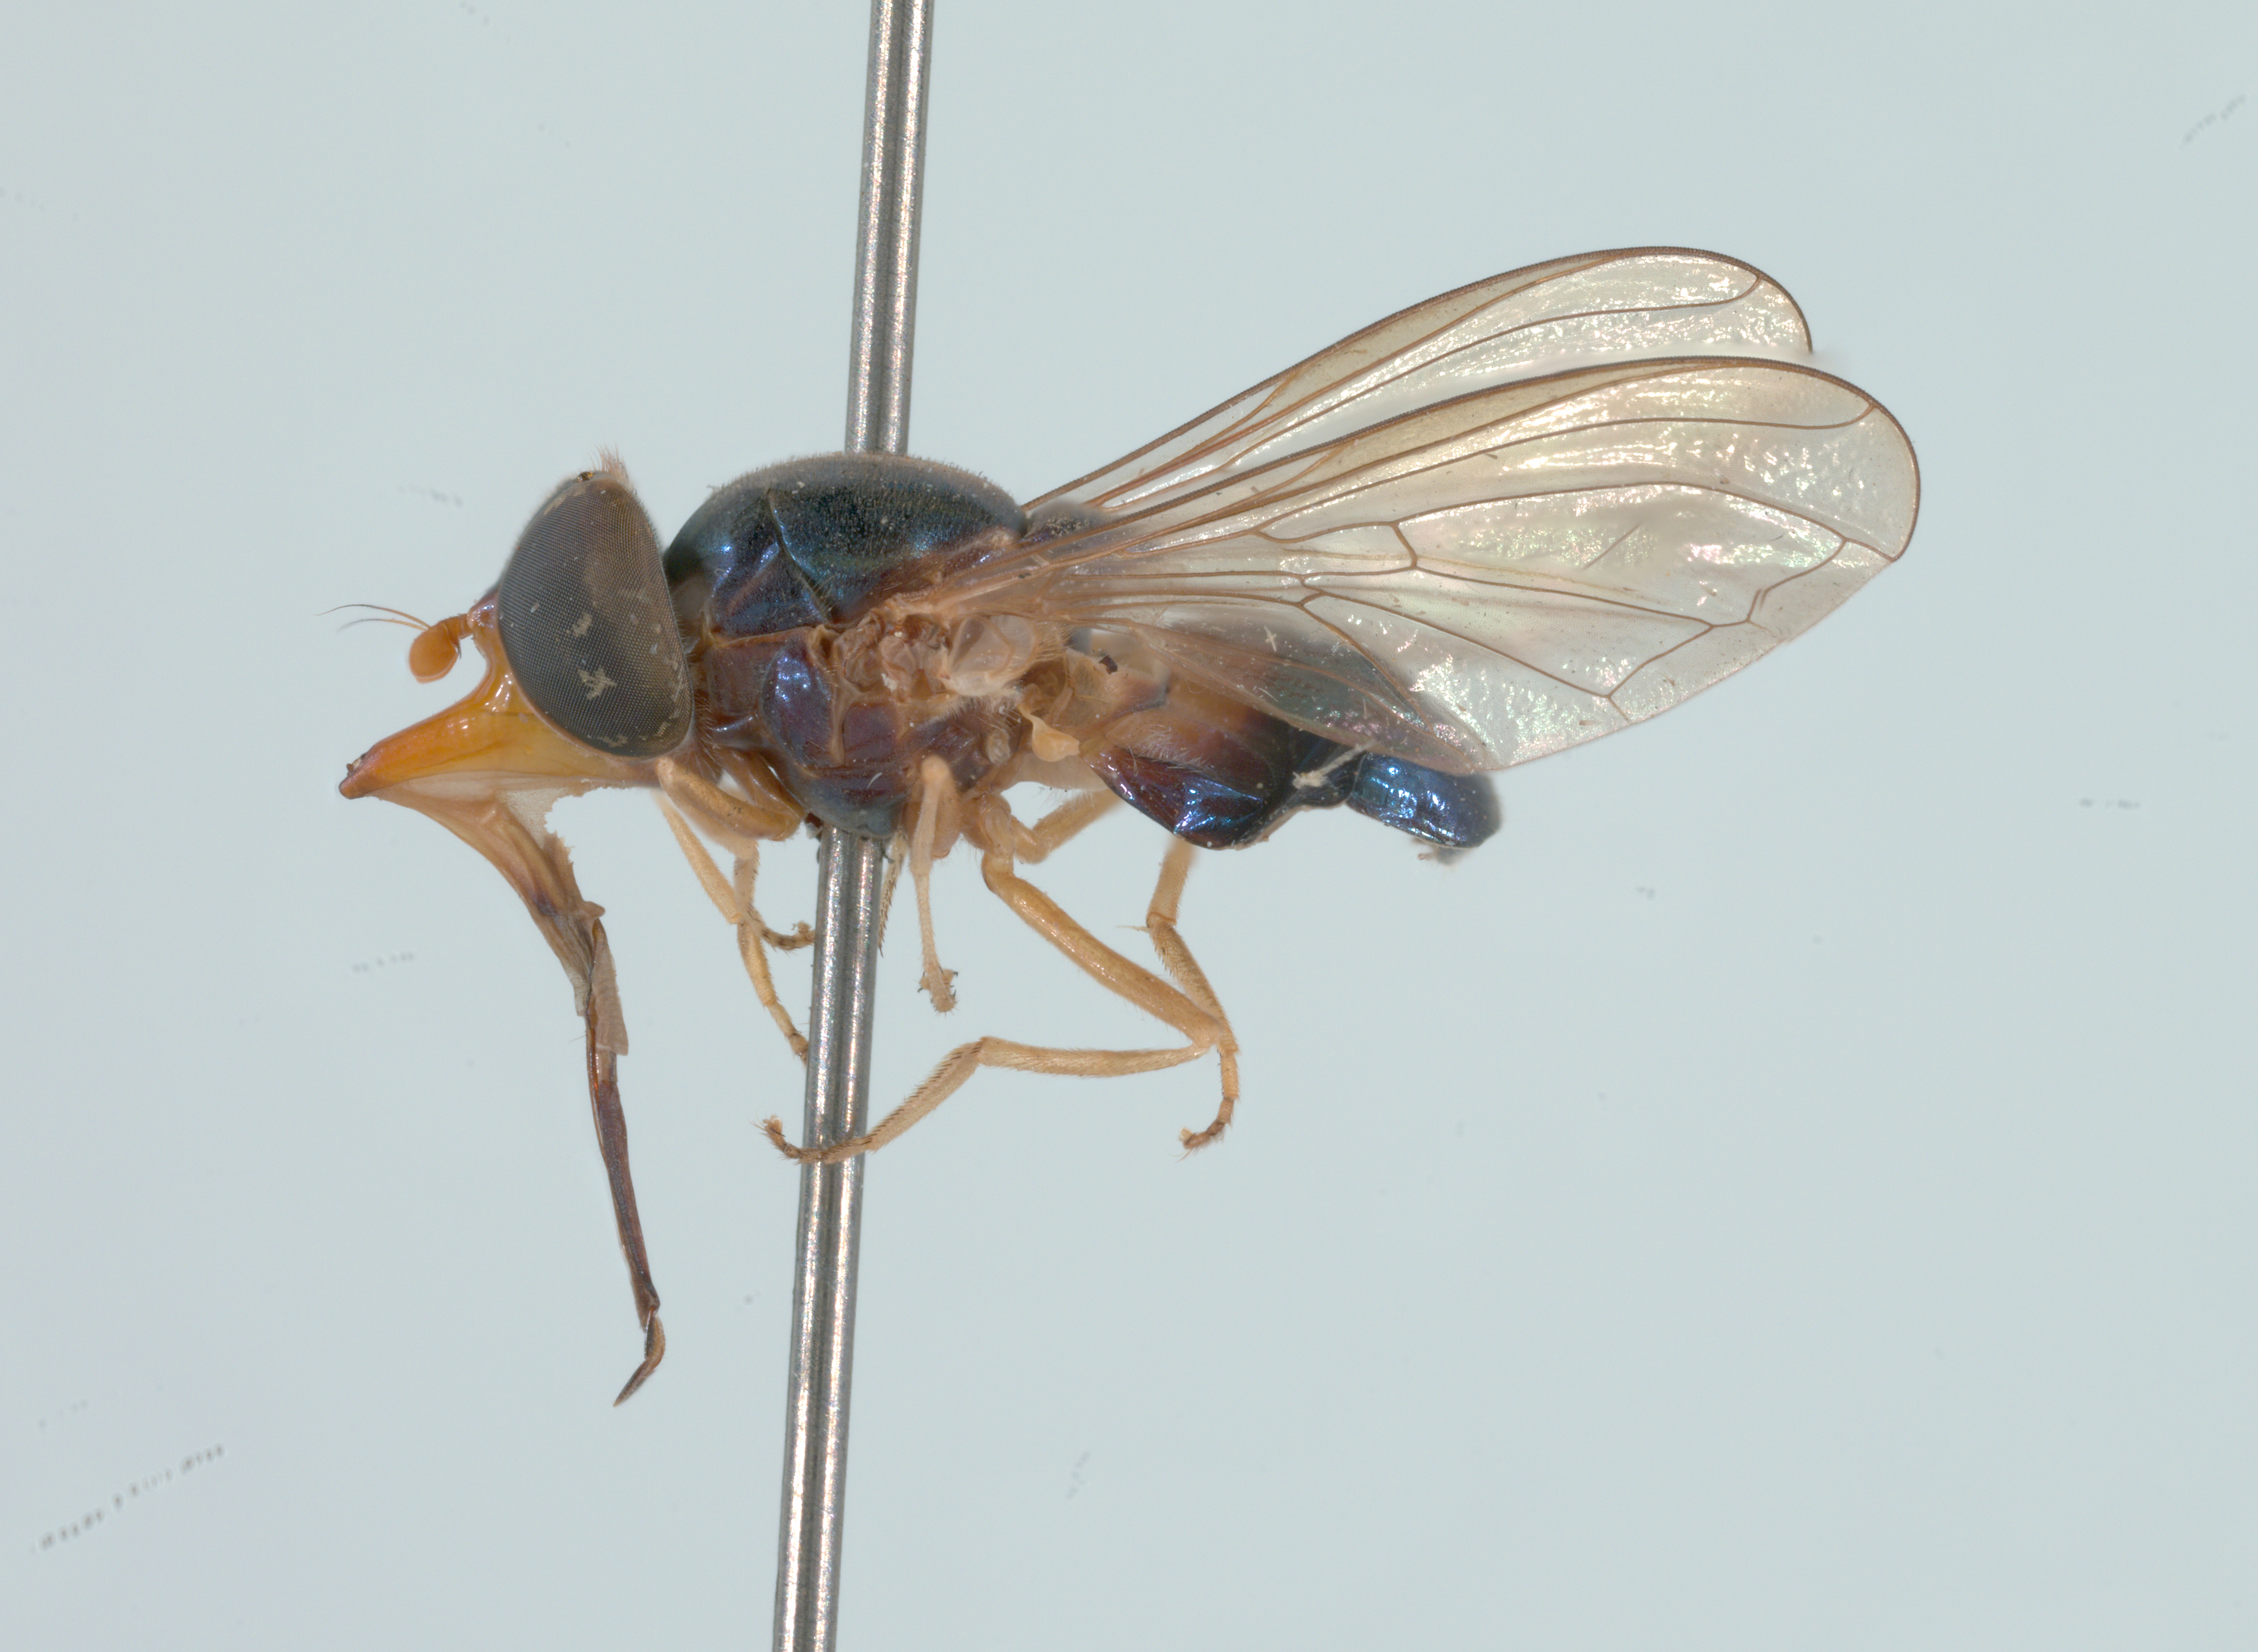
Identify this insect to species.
Rhingia caerulescens
